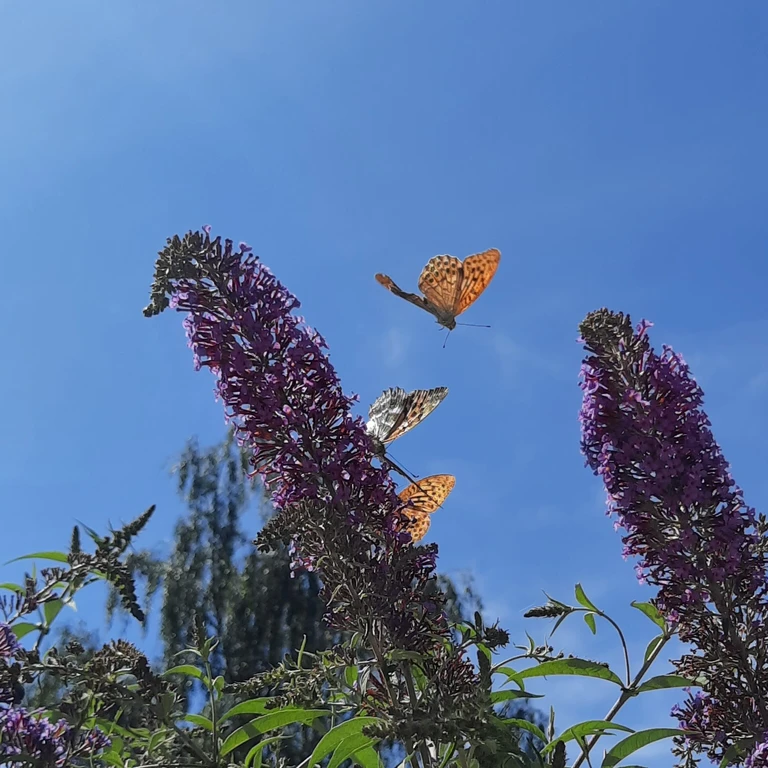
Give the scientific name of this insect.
Argynnis paphia
